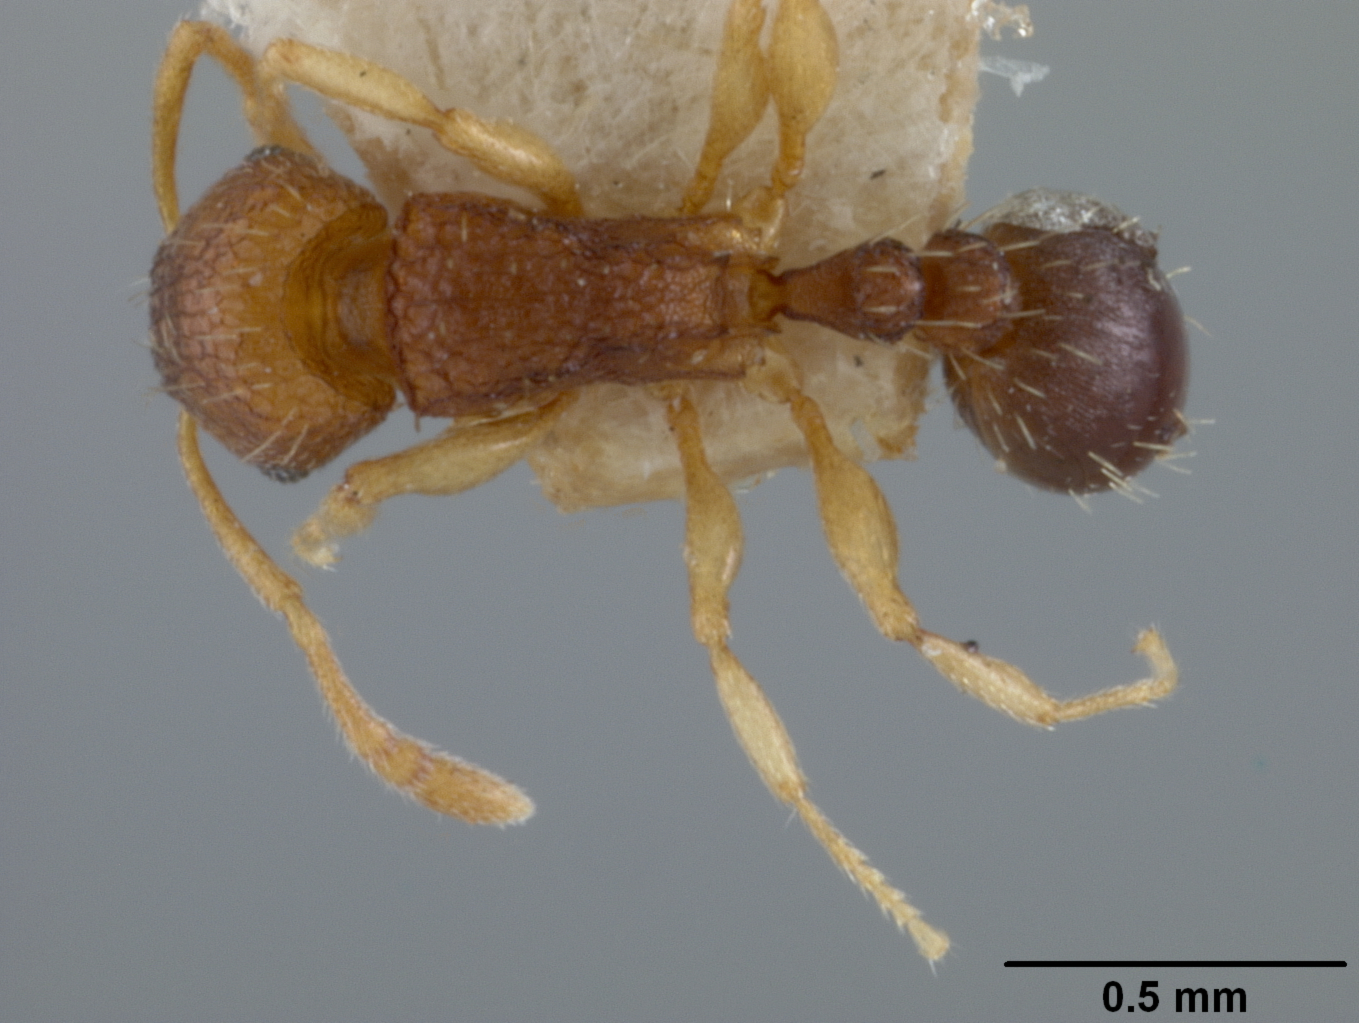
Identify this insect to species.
Tetramorium caespitum
